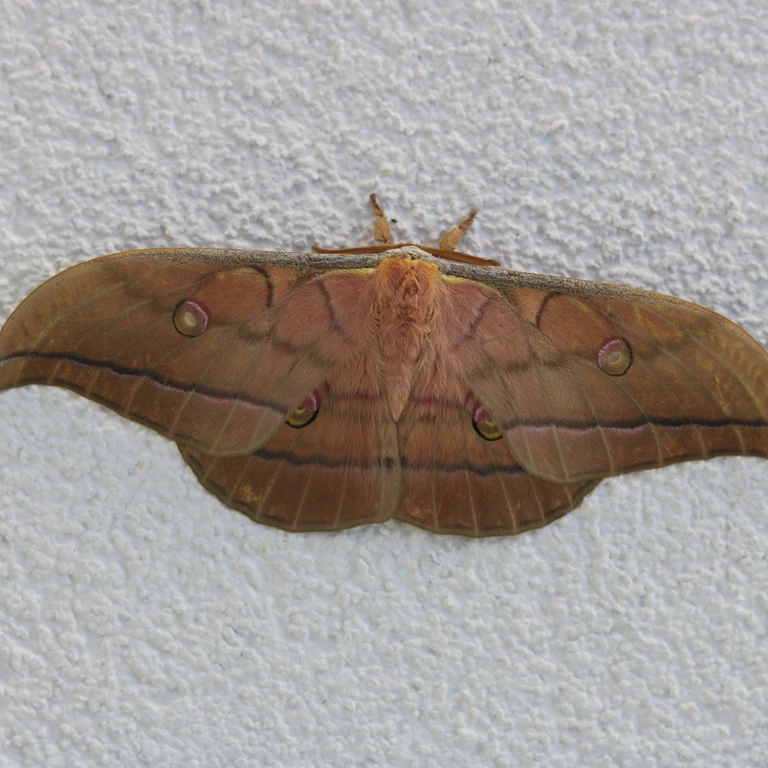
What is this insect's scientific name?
Antheraea yamamai
